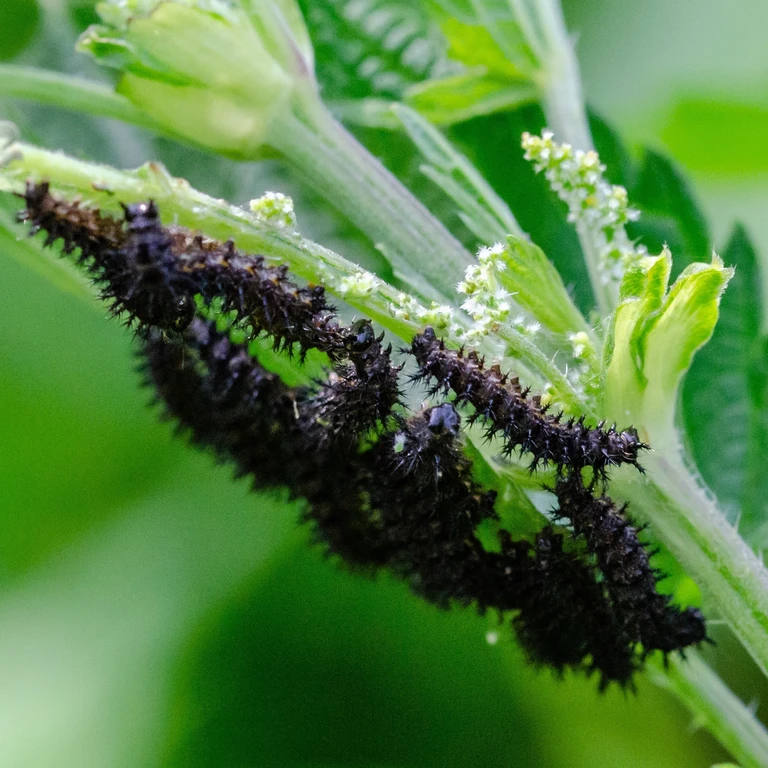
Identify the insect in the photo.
Araschnia levana
